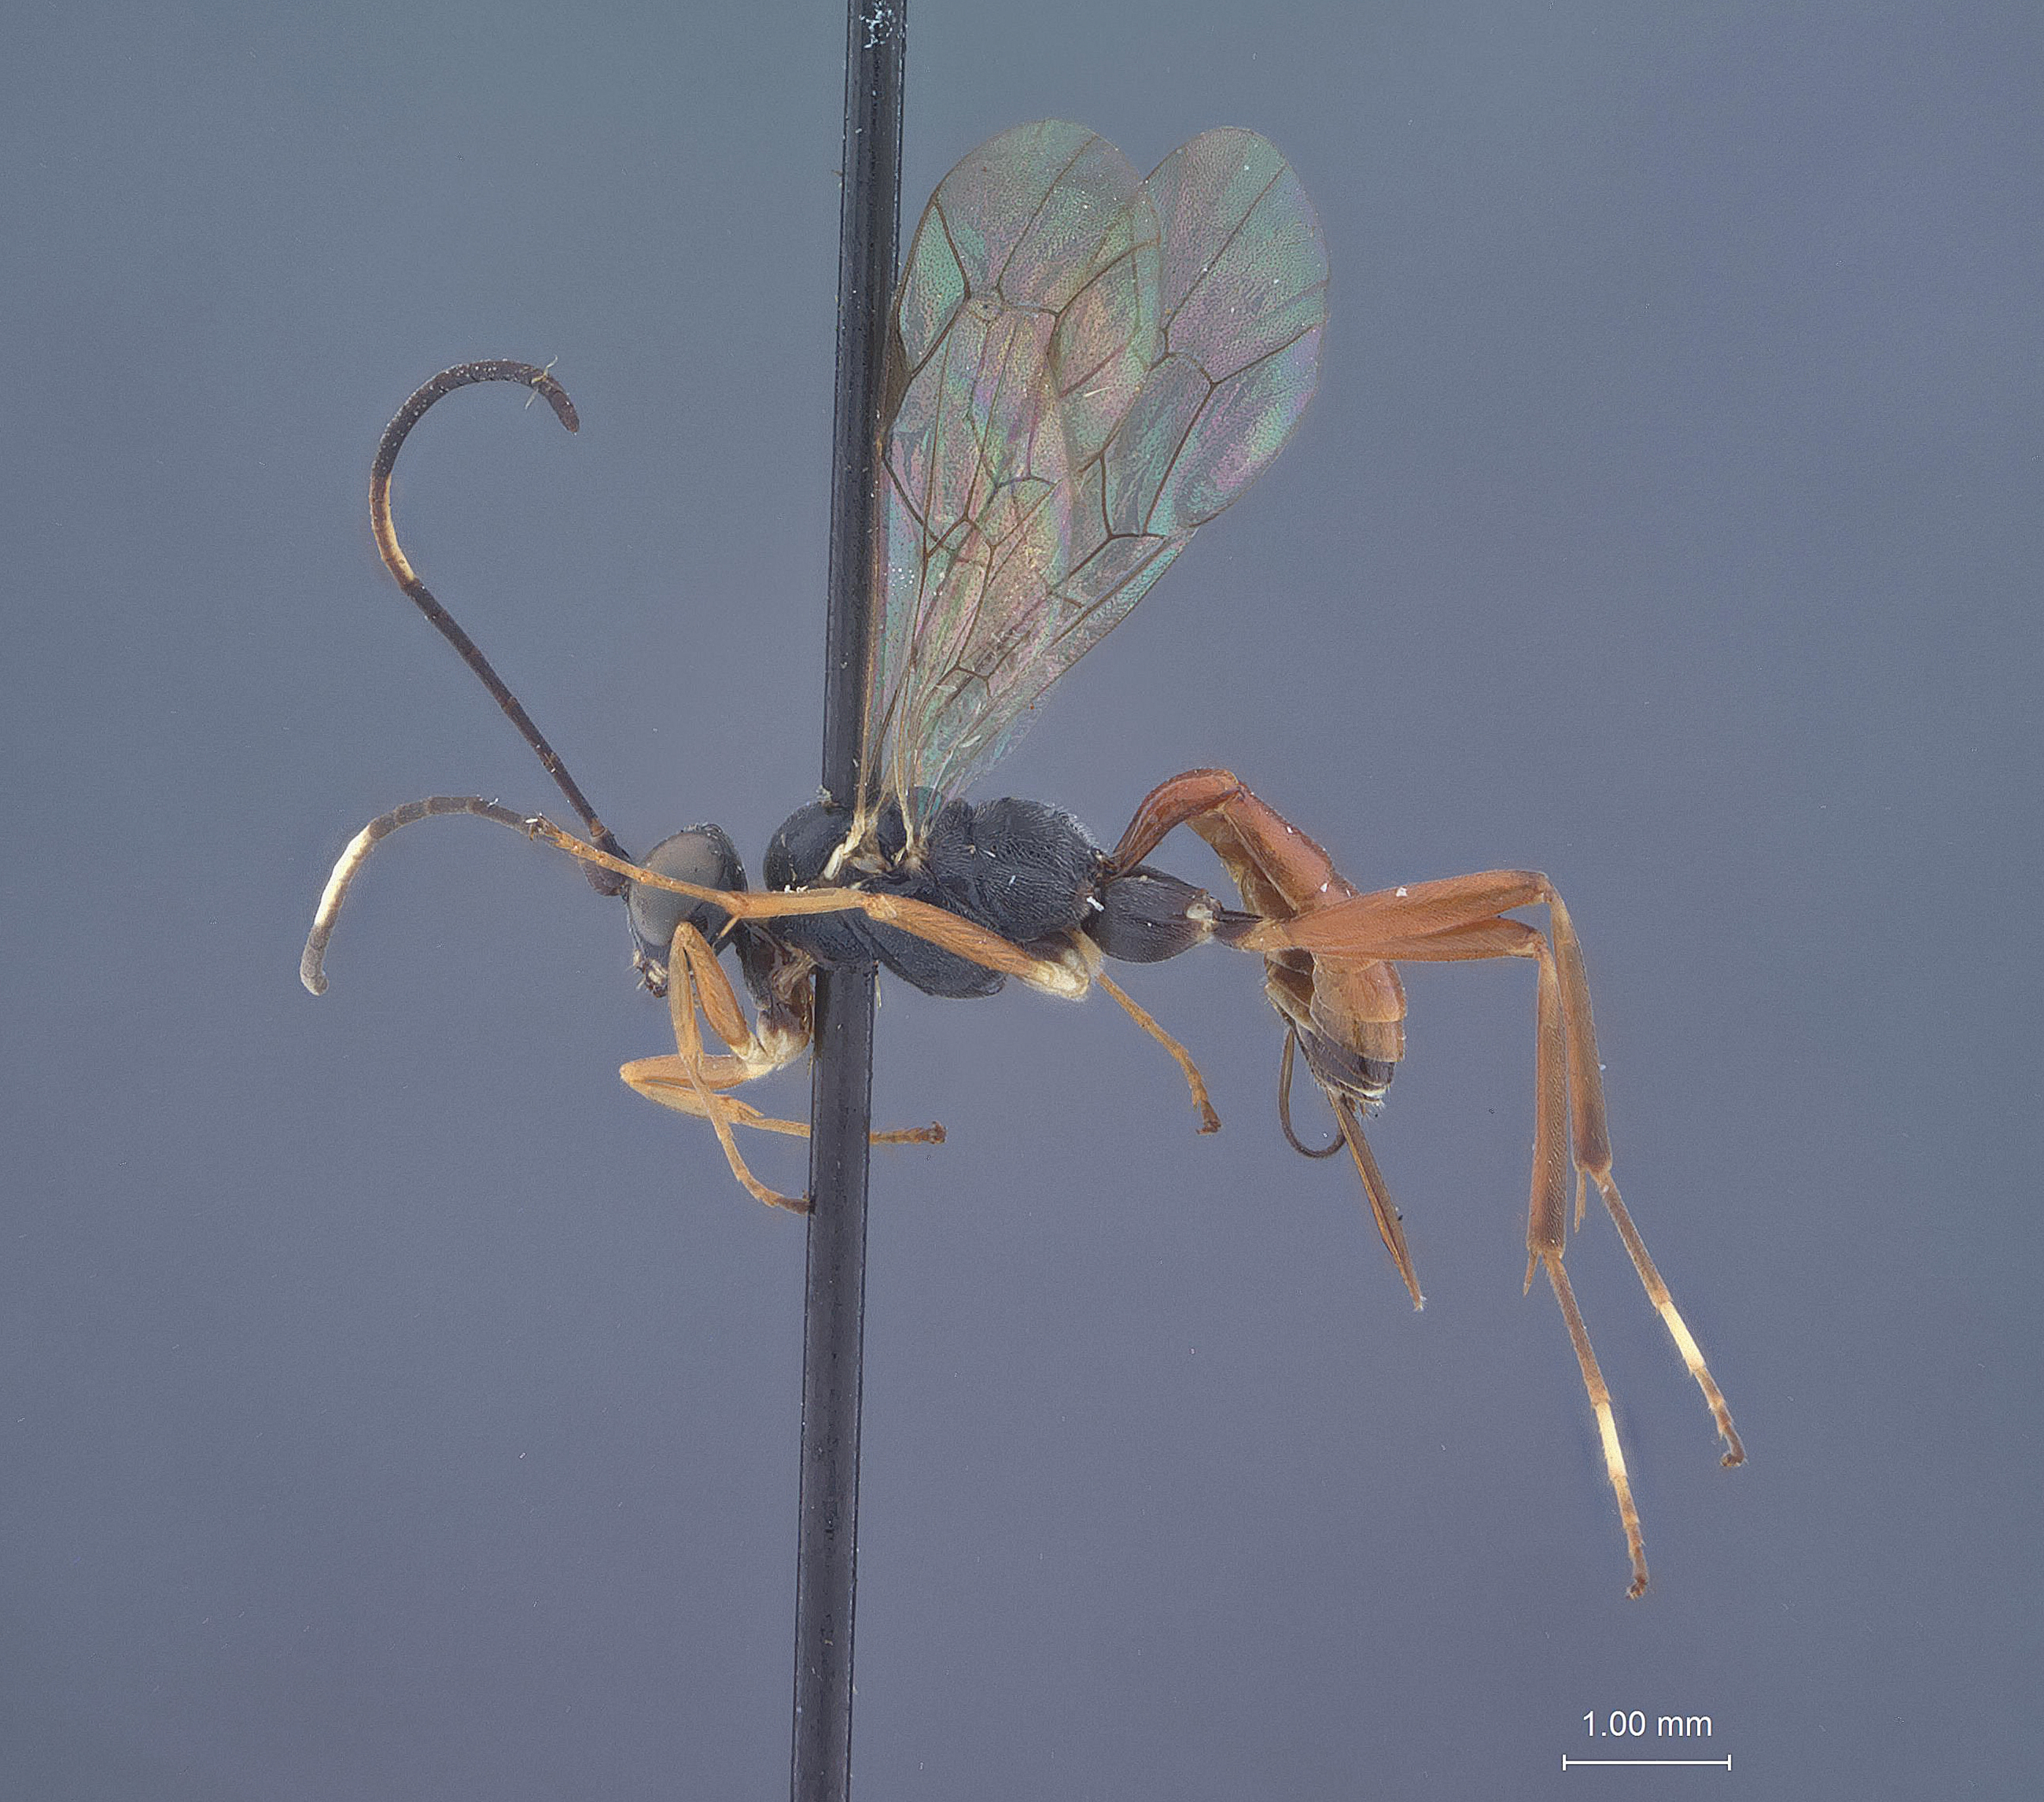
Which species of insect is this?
Ischnus minor
